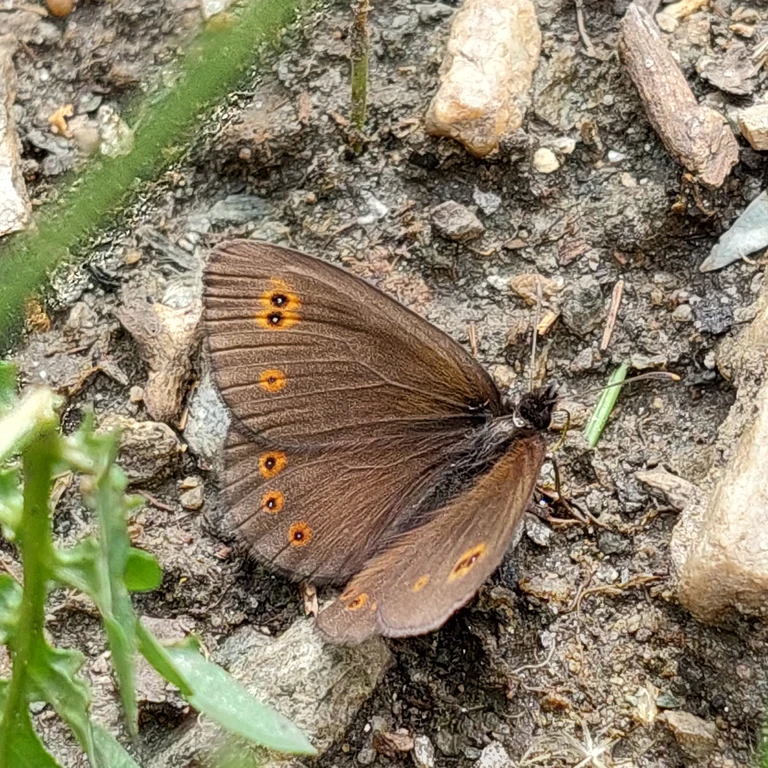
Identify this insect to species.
Erebia medusa
